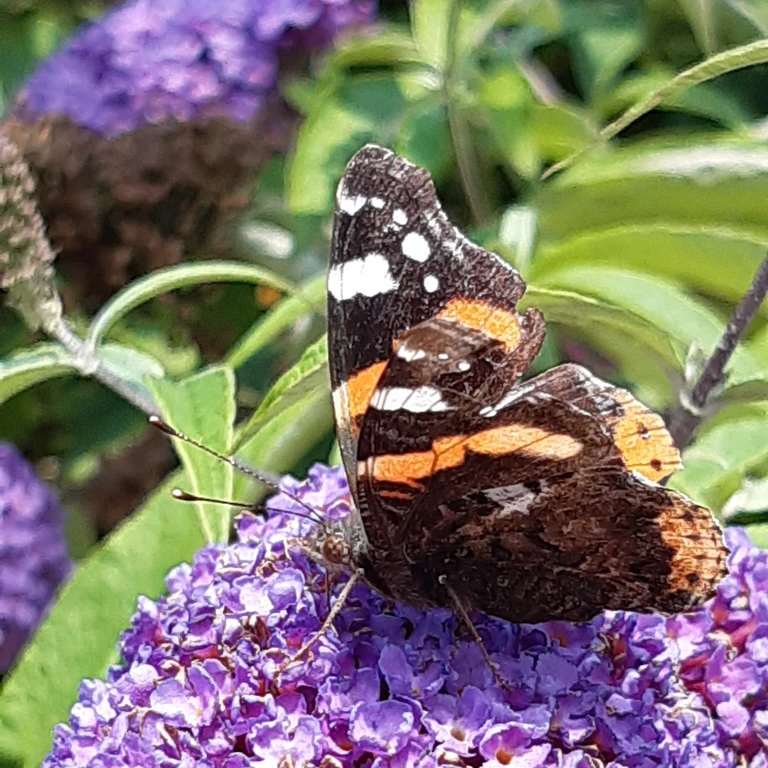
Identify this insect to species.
Vanessa atalanta
